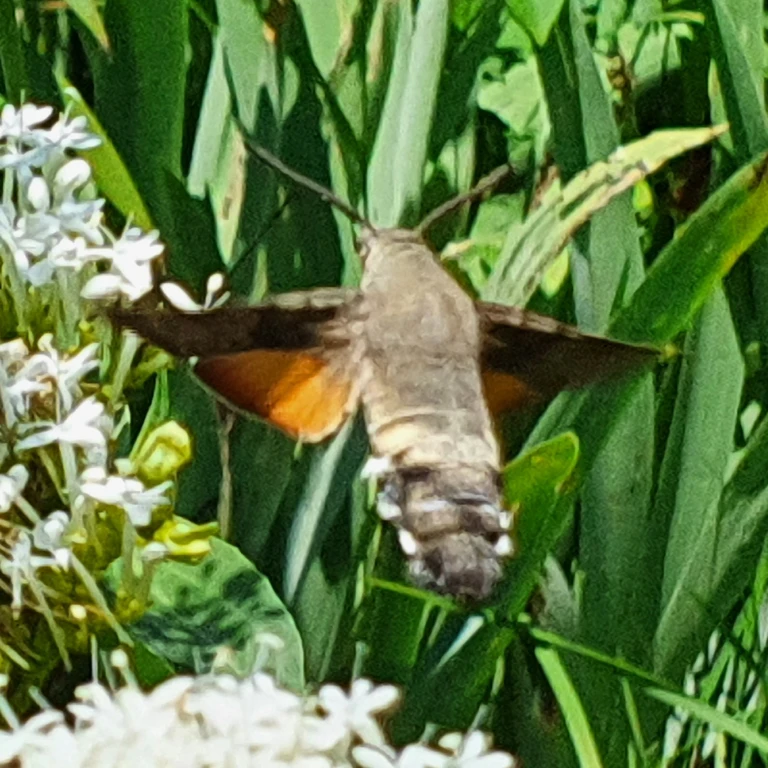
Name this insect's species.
Macroglossum stellatarum
